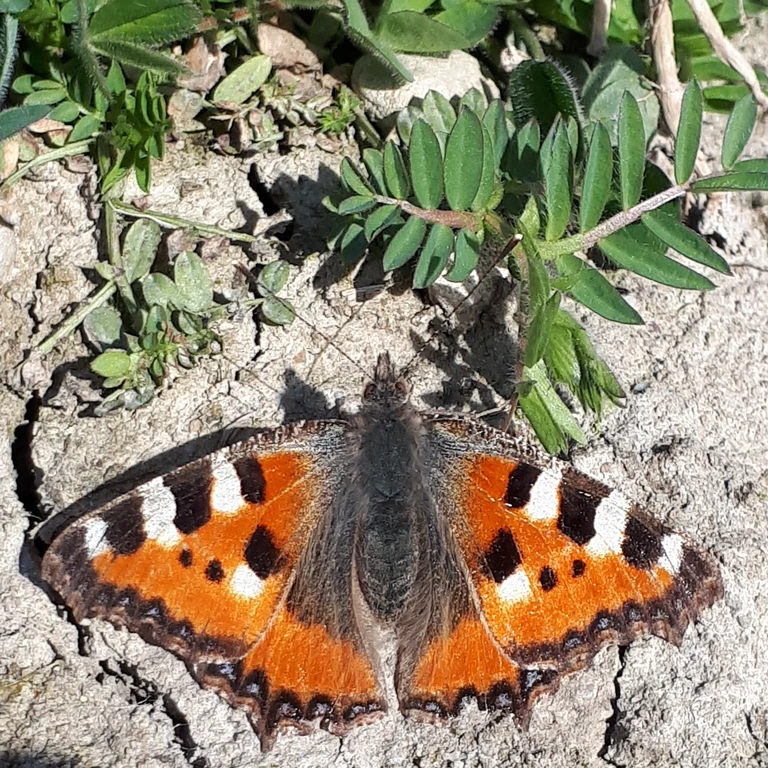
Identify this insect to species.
Aglais urticae
